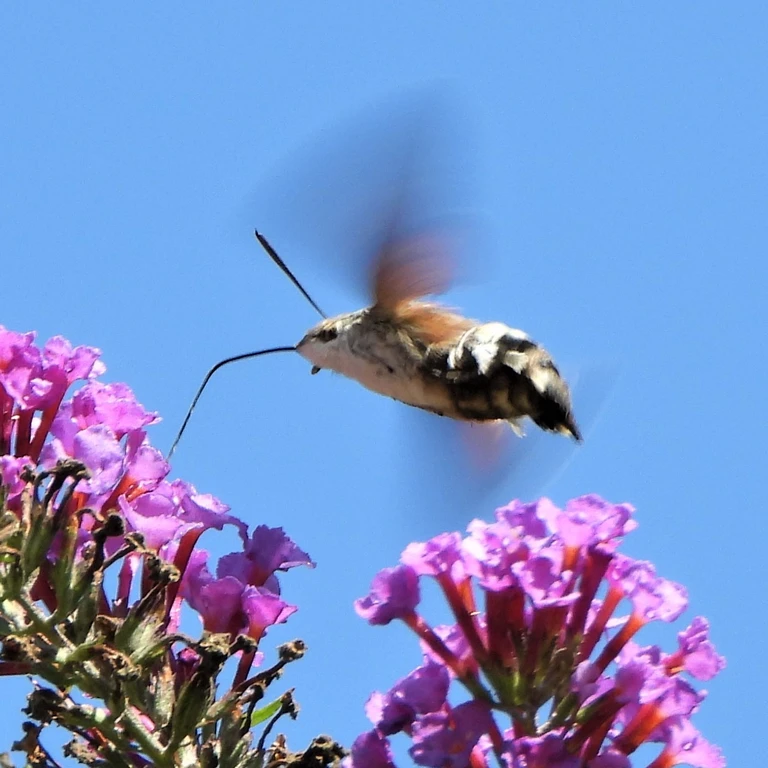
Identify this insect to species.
Macroglossum stellatarum
